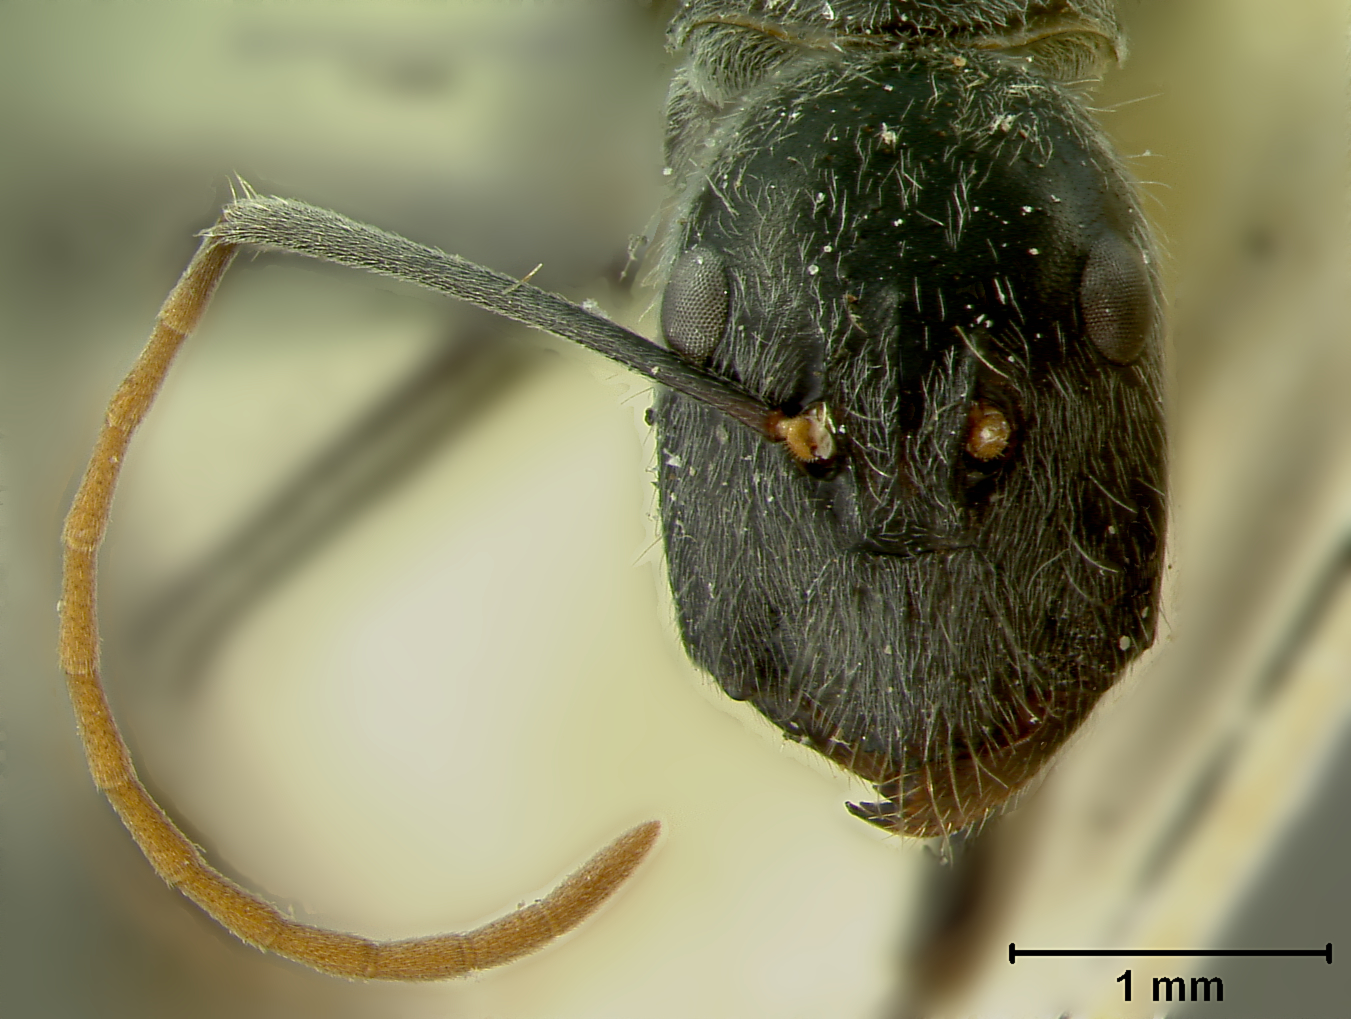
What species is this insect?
Camponotus gambeyi
